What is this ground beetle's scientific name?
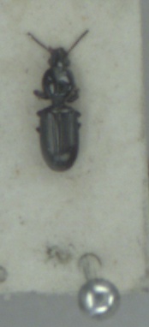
Dyschirius salinus
